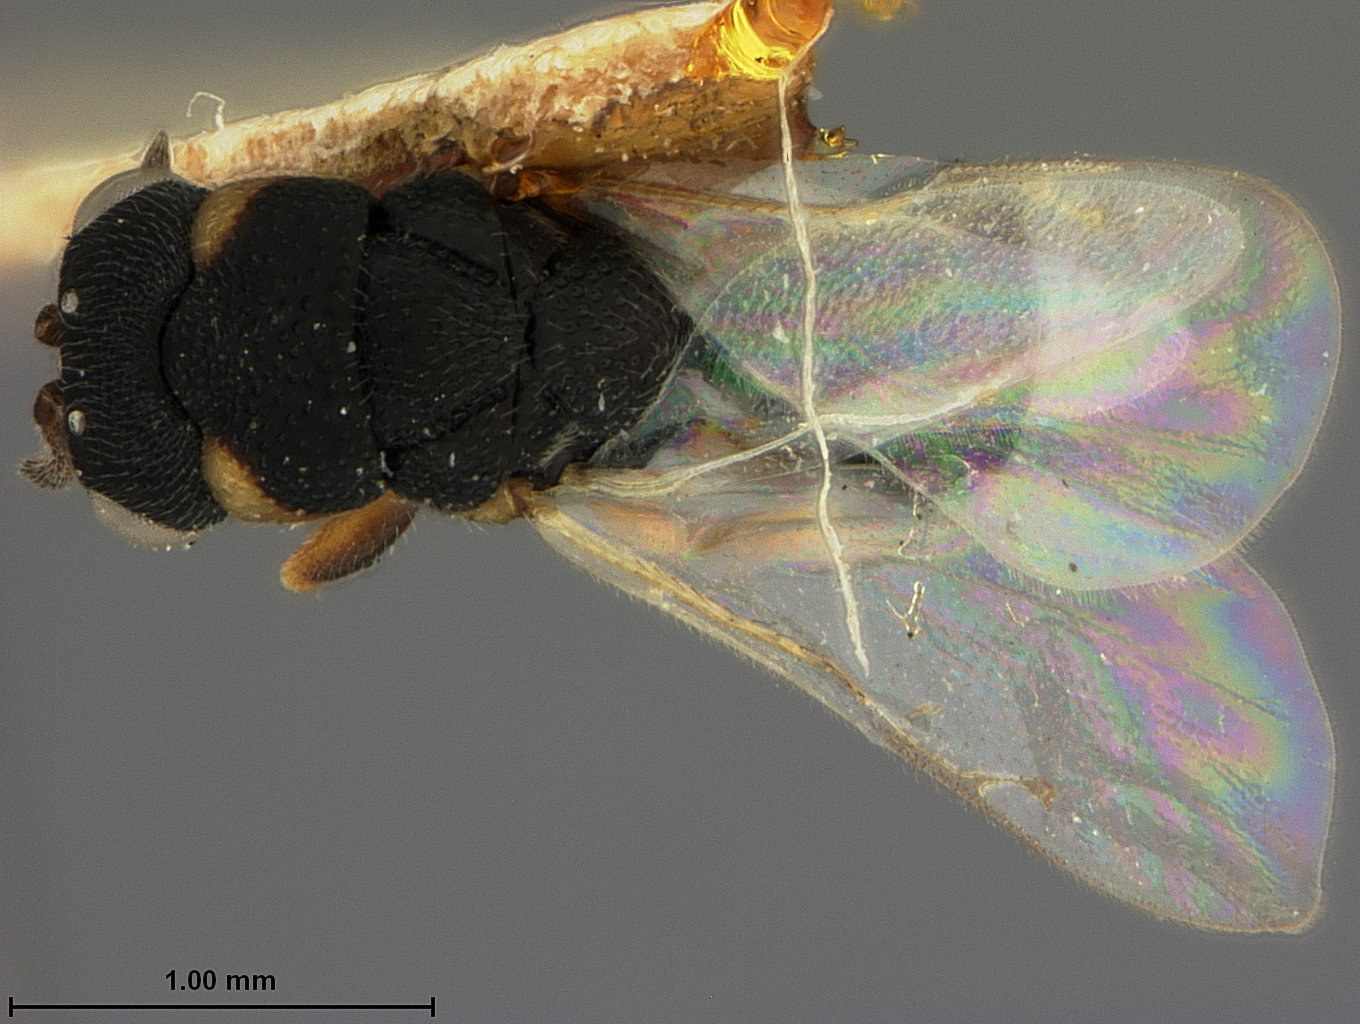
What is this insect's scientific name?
Decatomidea polygraphi
